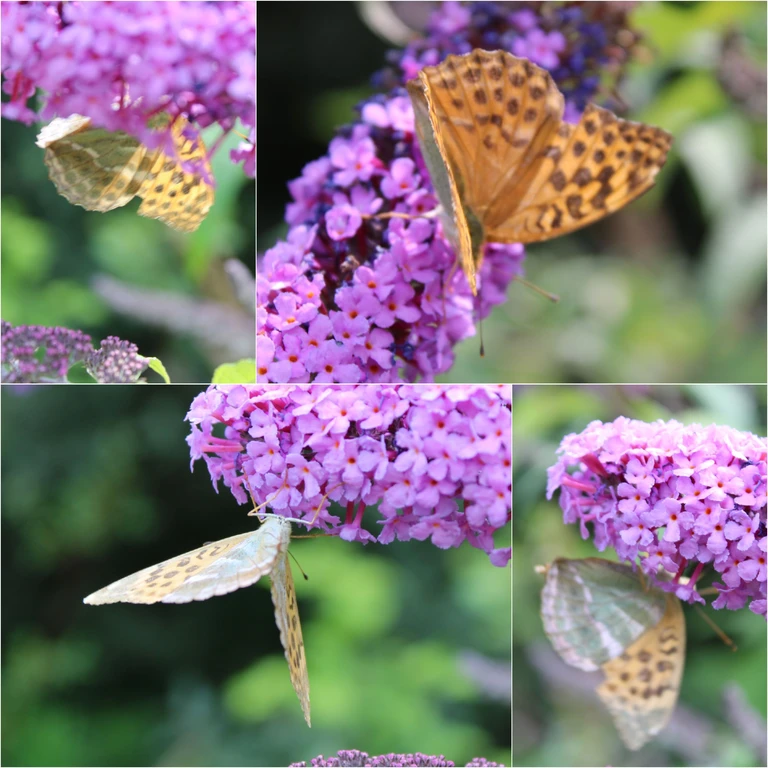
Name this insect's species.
Argynnis paphia
